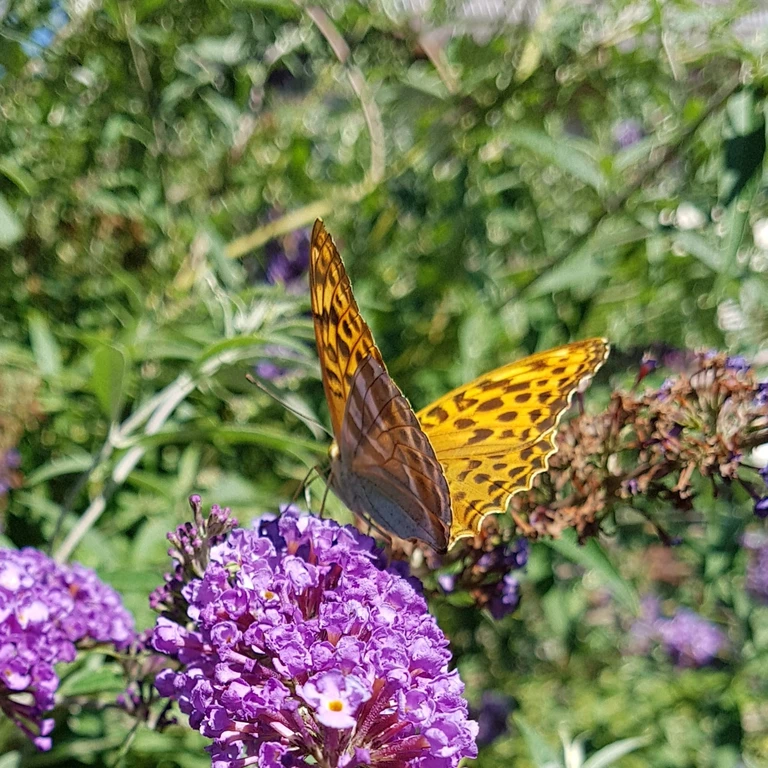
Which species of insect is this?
Argynnis paphia
